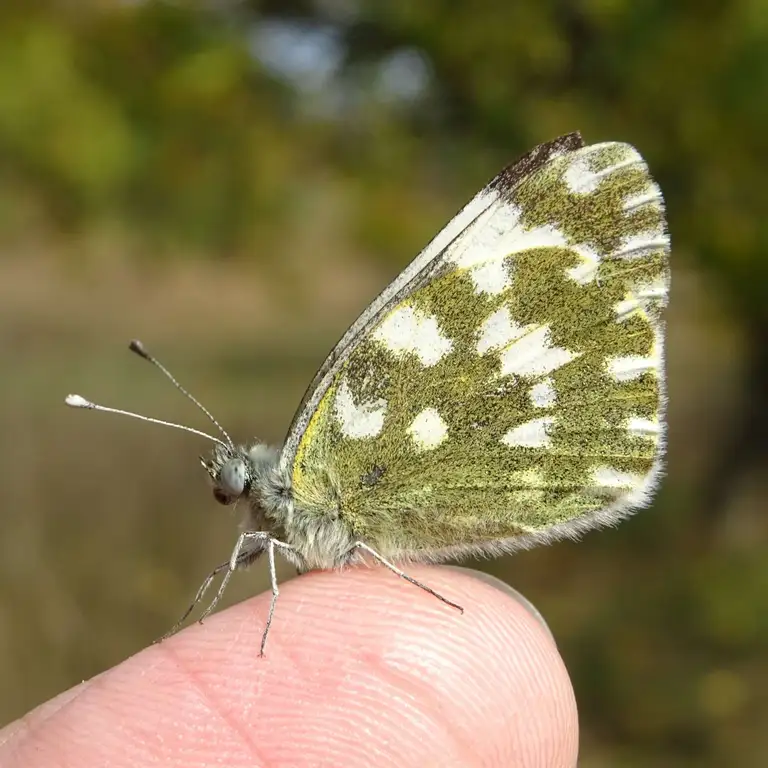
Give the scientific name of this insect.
Pontia edusa
